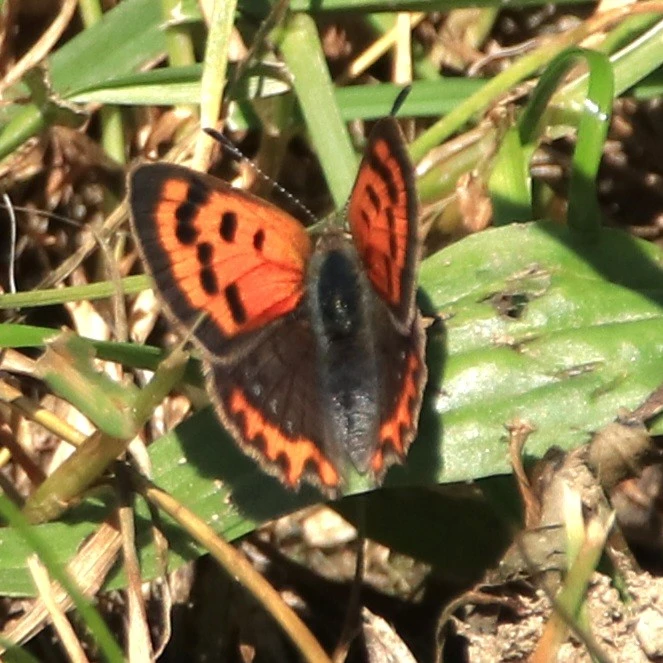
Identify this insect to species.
Lycaena phlaeas
